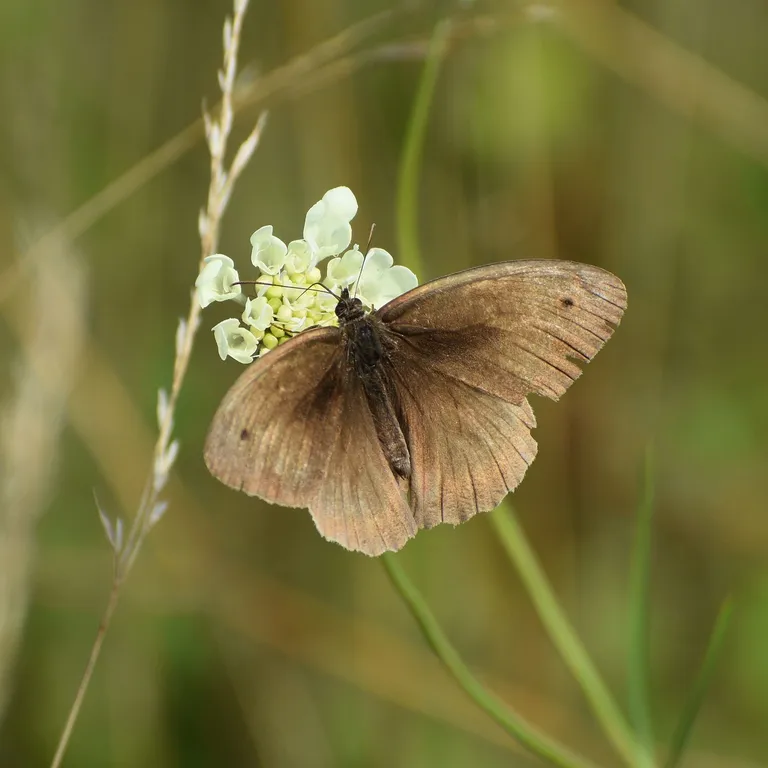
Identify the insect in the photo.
Maniola jurtina
